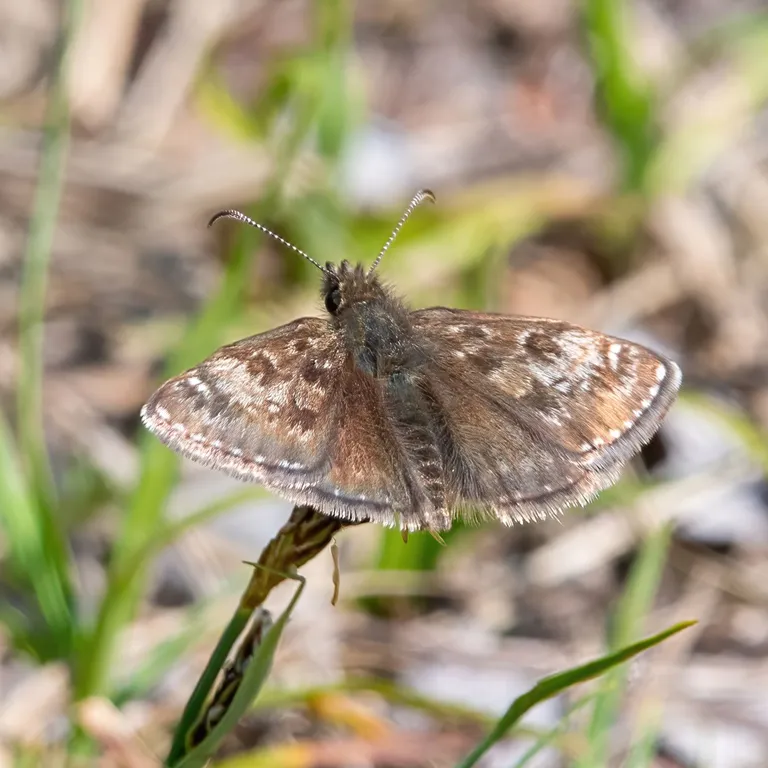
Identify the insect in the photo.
Erynnis tages
